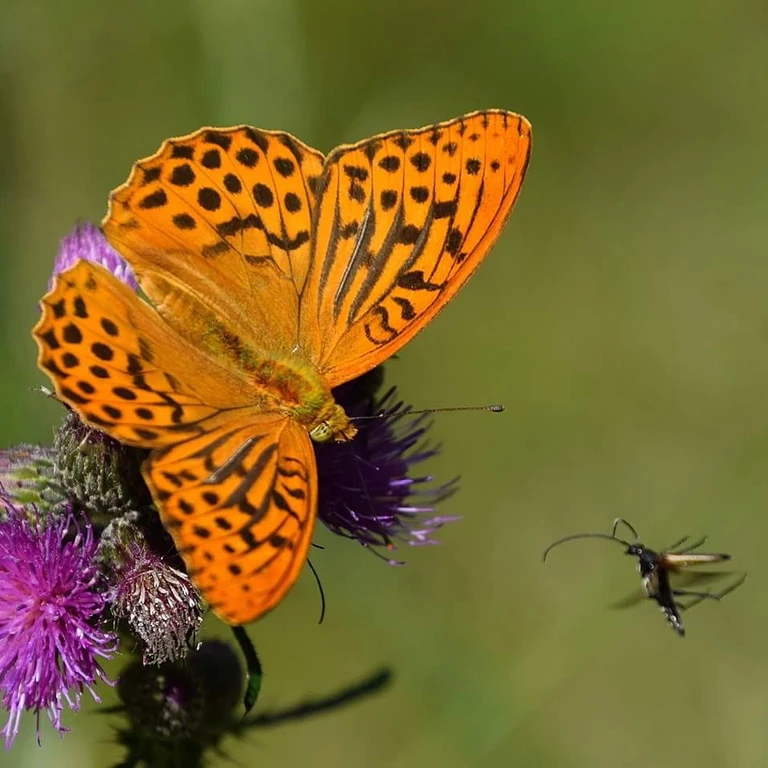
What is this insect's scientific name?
Argynnis paphia
